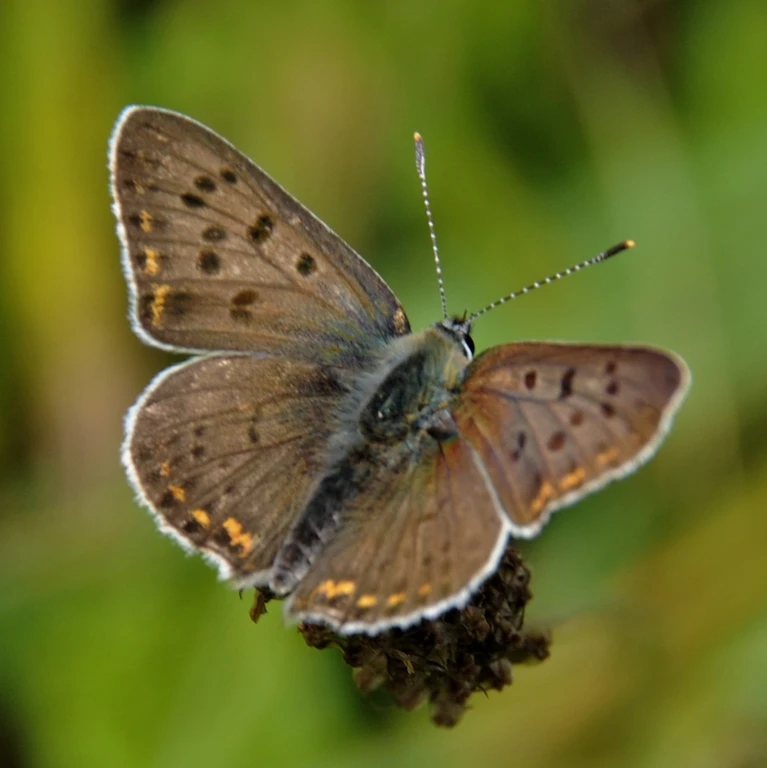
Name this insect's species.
Lycaena tityrus (also Loweia tityrus)
